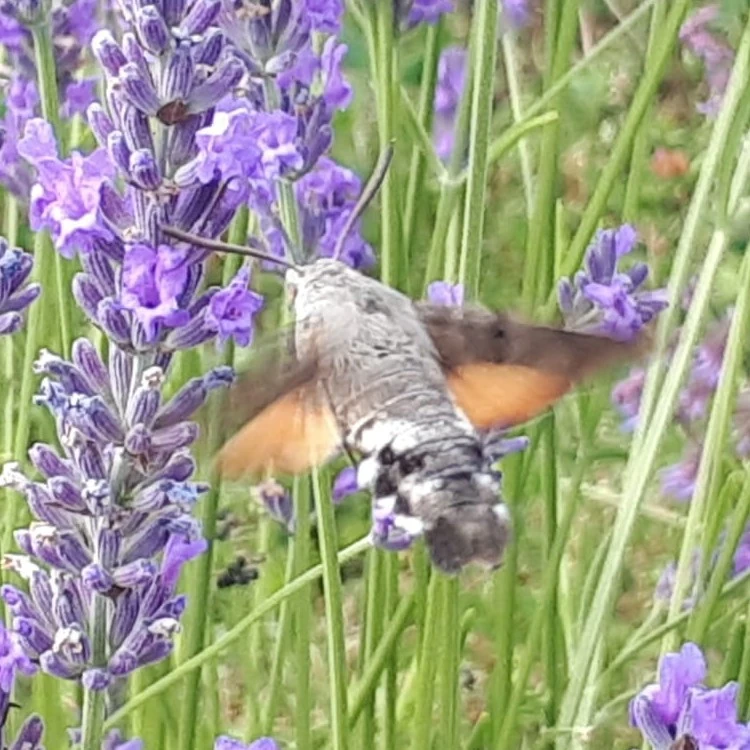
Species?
Macroglossum stellatarum
